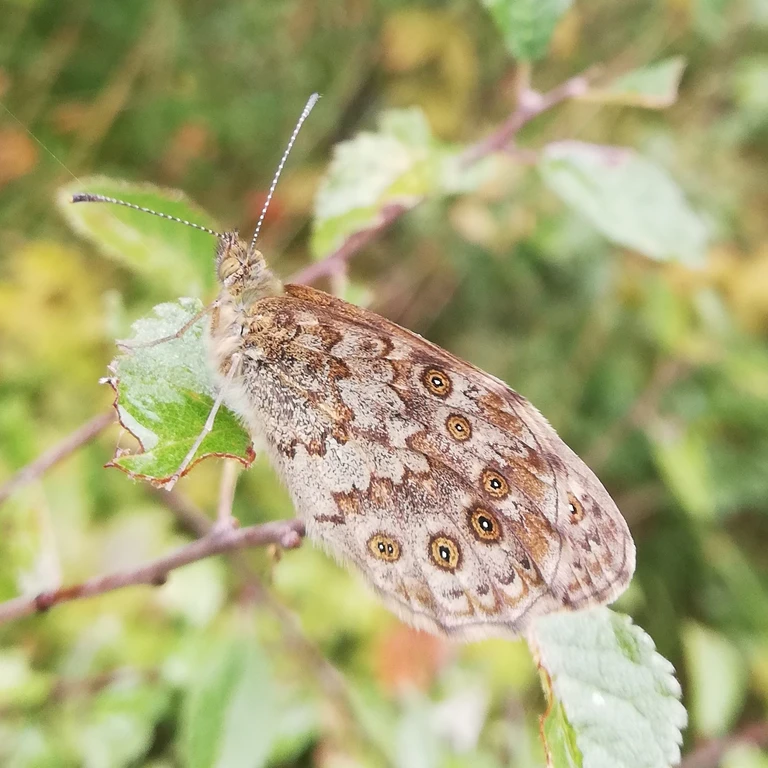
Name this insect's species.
Lasiommata megera (also Pararge megera)
